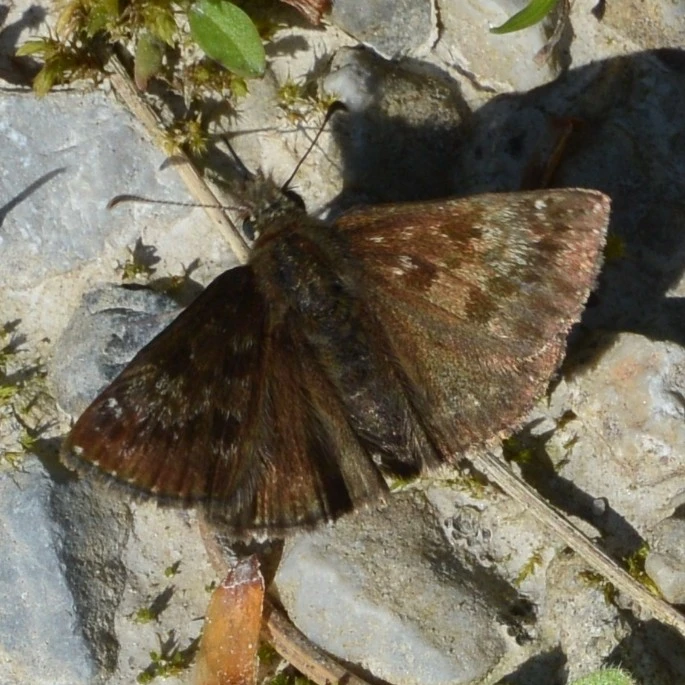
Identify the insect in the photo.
Erynnis tages
